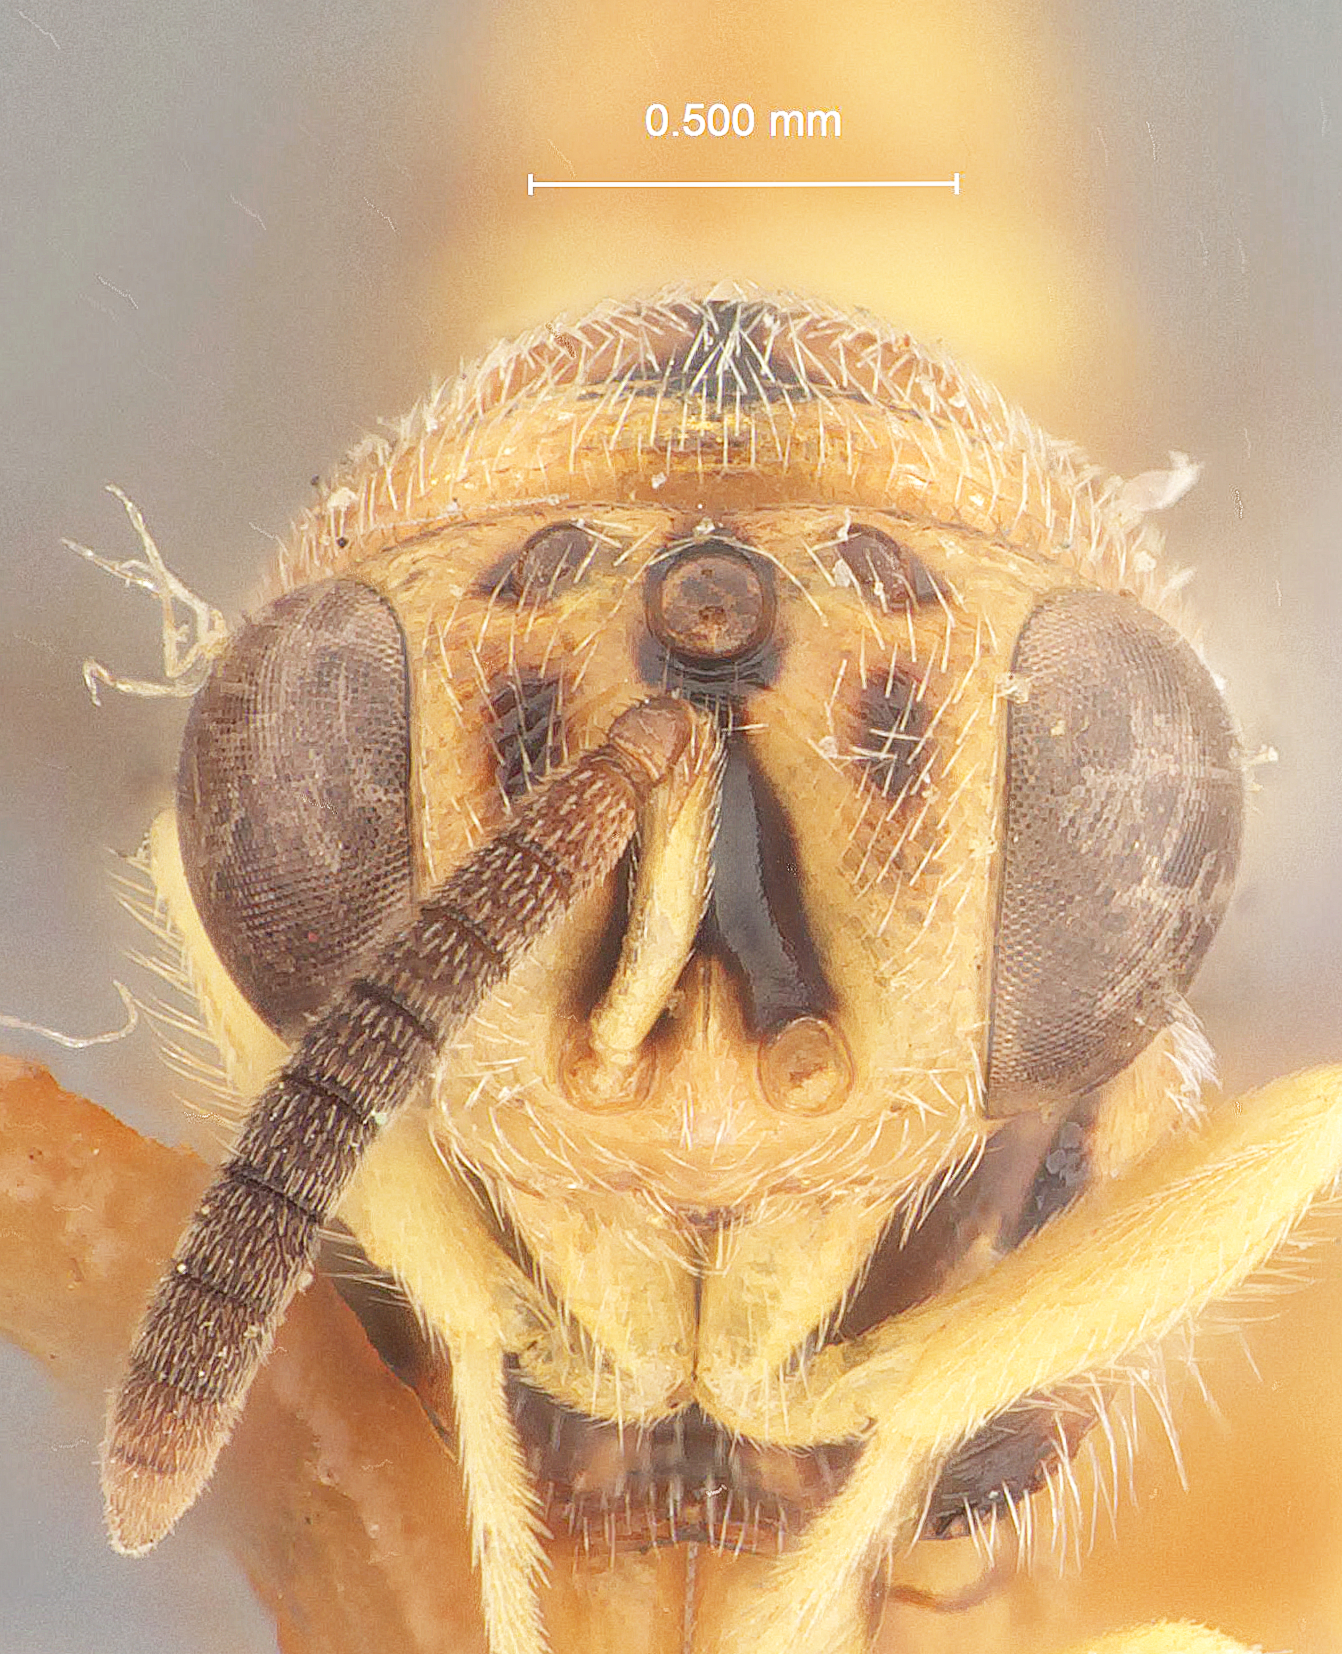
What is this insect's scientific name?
Spilochalcis tanais
